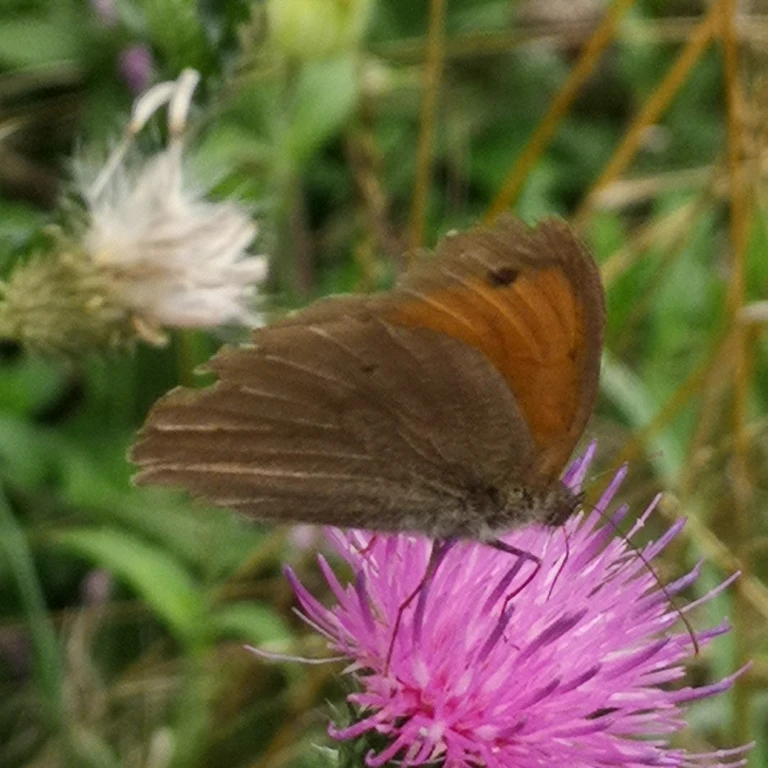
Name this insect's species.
Maniola jurtina
